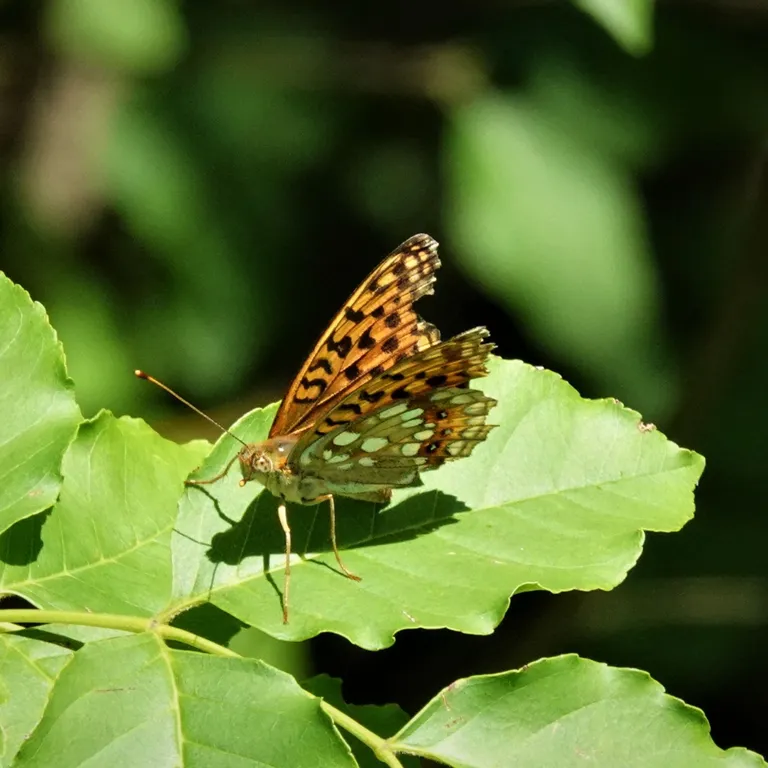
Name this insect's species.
Fabriciana adippe
